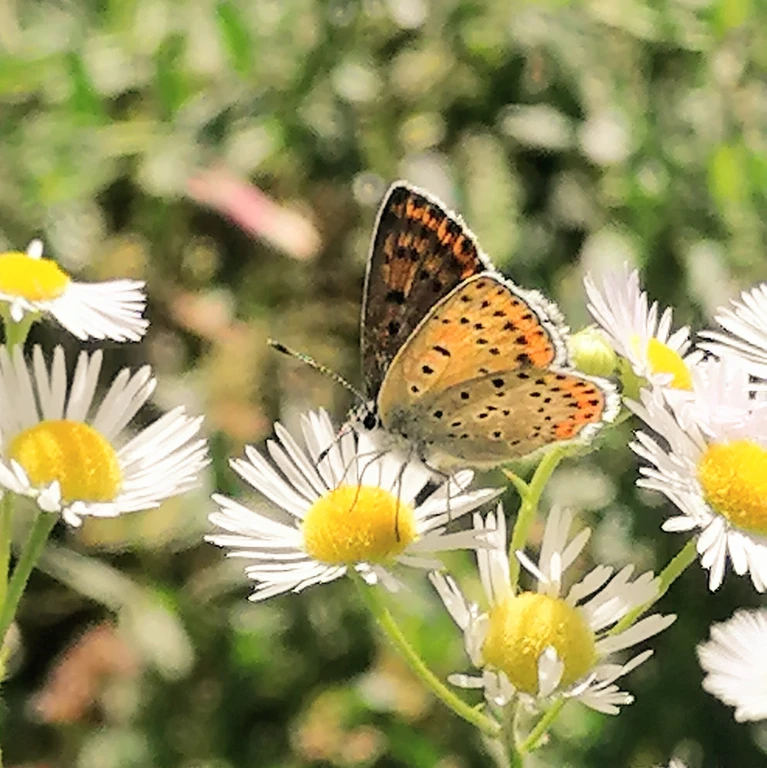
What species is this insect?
Lycaena tityrus (also Loweia tityrus)
